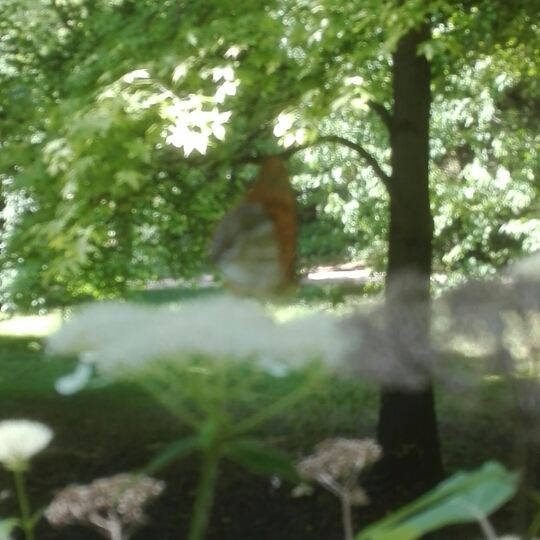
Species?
Argynnis paphia
